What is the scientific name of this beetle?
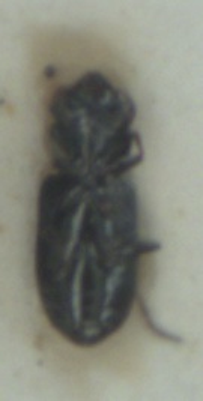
Notiophilus biguttatus
